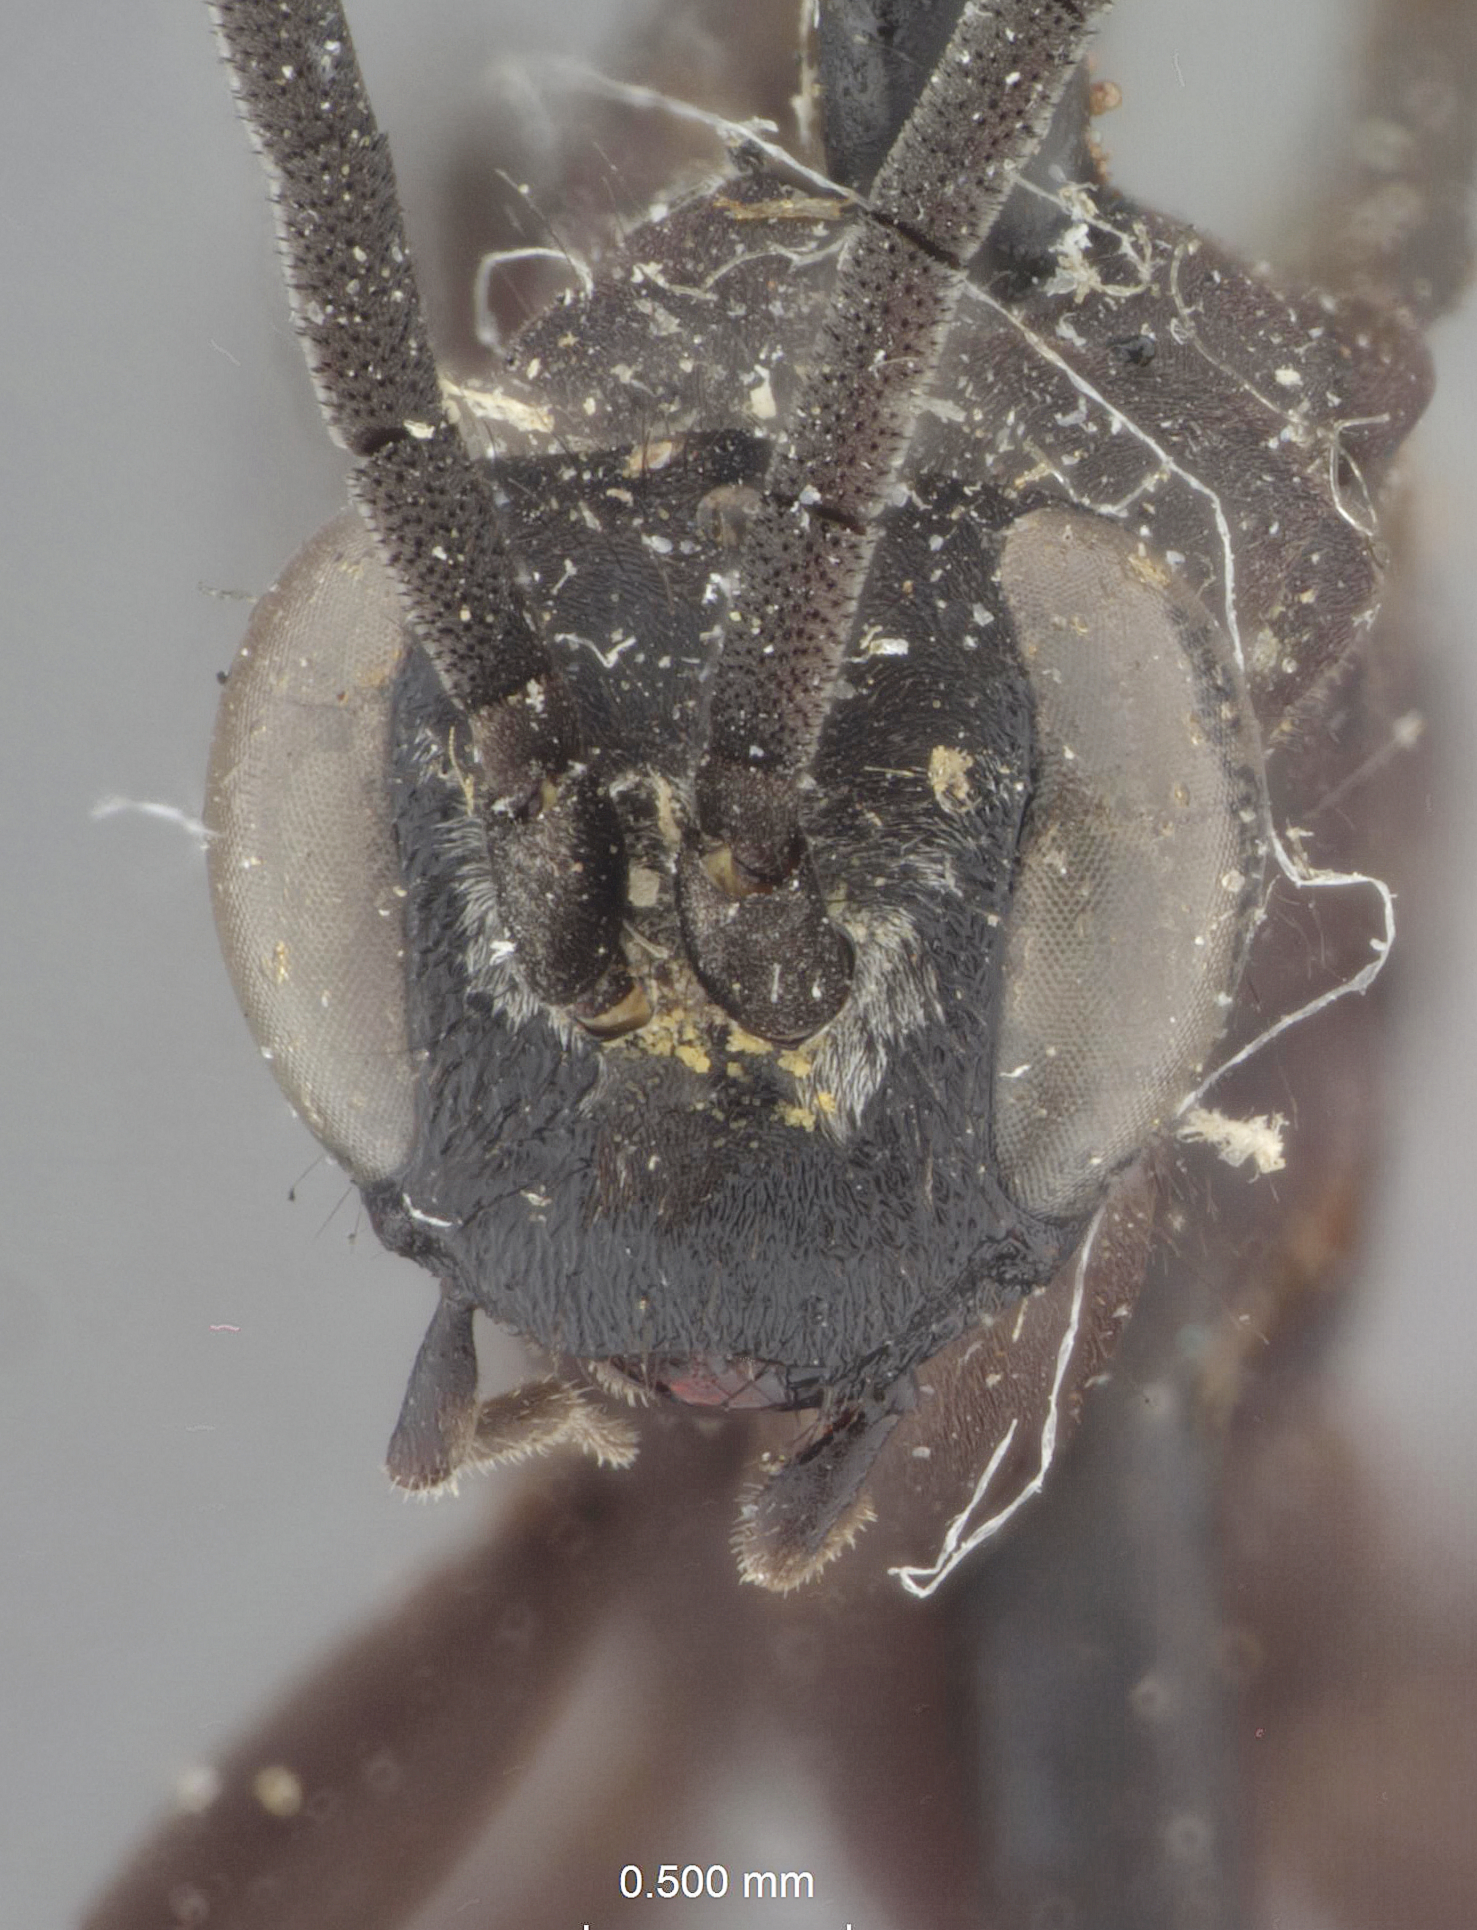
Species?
Arachnospila parvus
